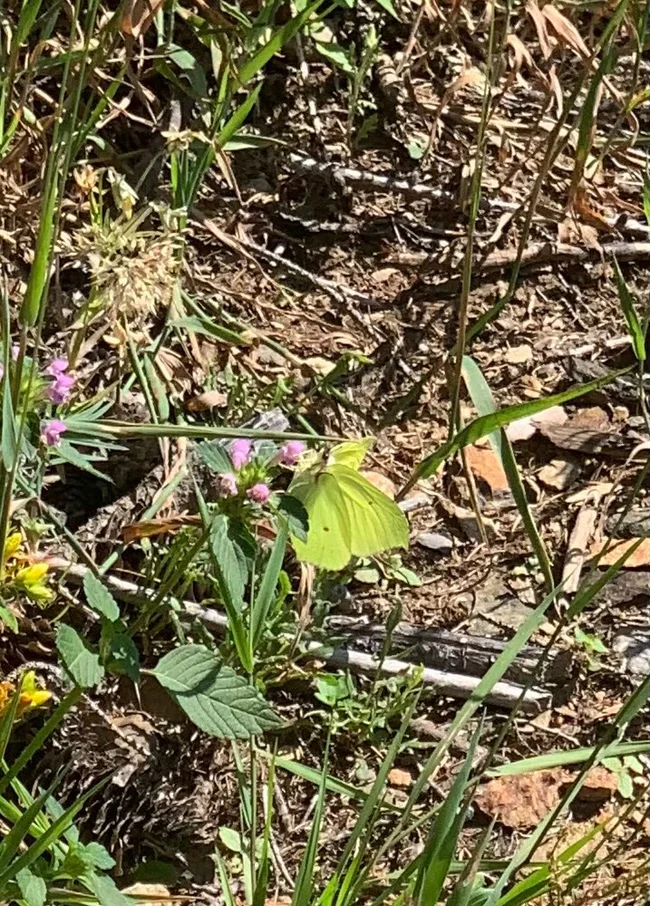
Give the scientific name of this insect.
Gonepteryx rhamni
